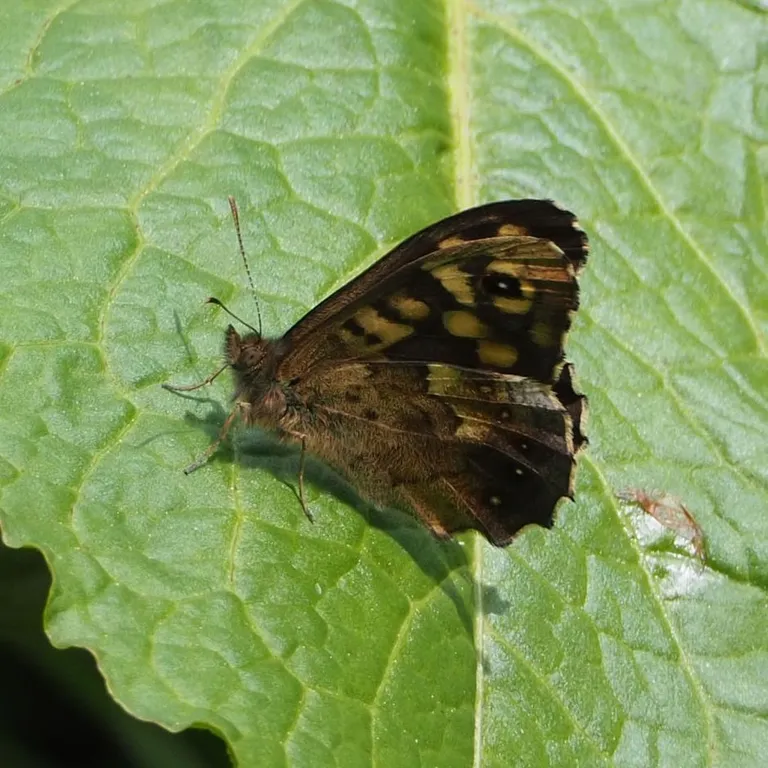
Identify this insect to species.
Pararge aegeria
